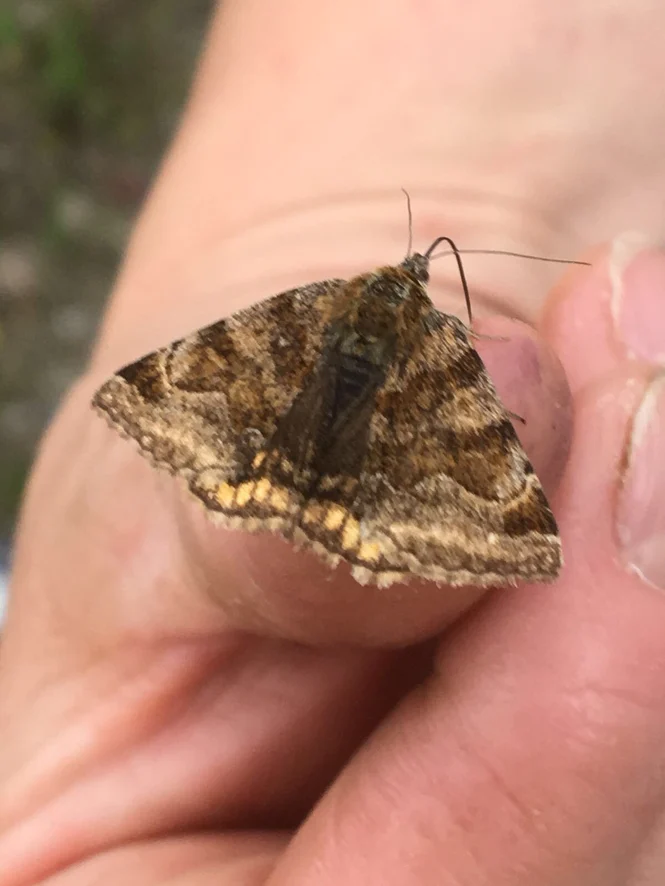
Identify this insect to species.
Euclidia glyphica
